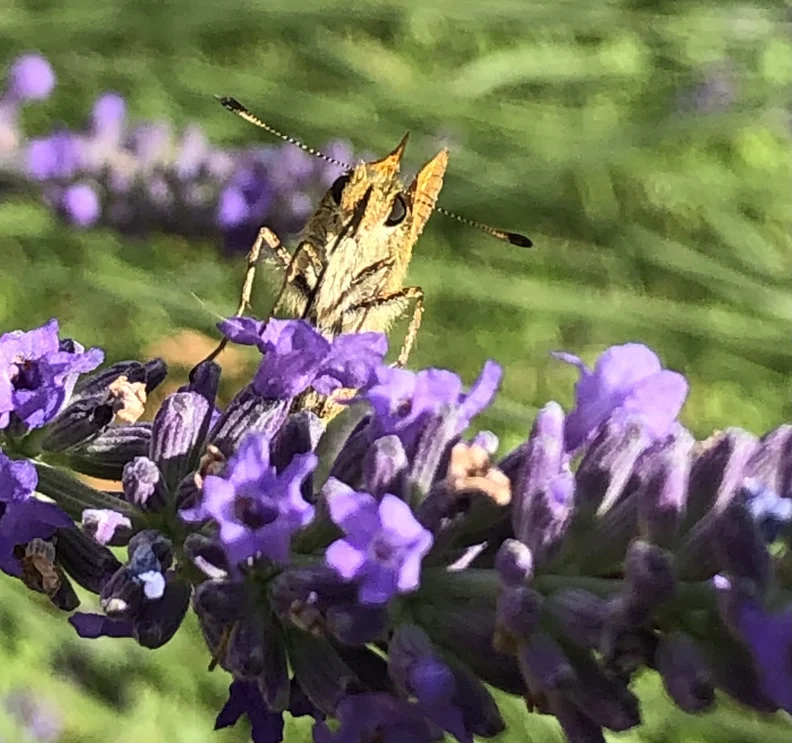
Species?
Ochlodes sylvanus (also Ochlodes venata)
